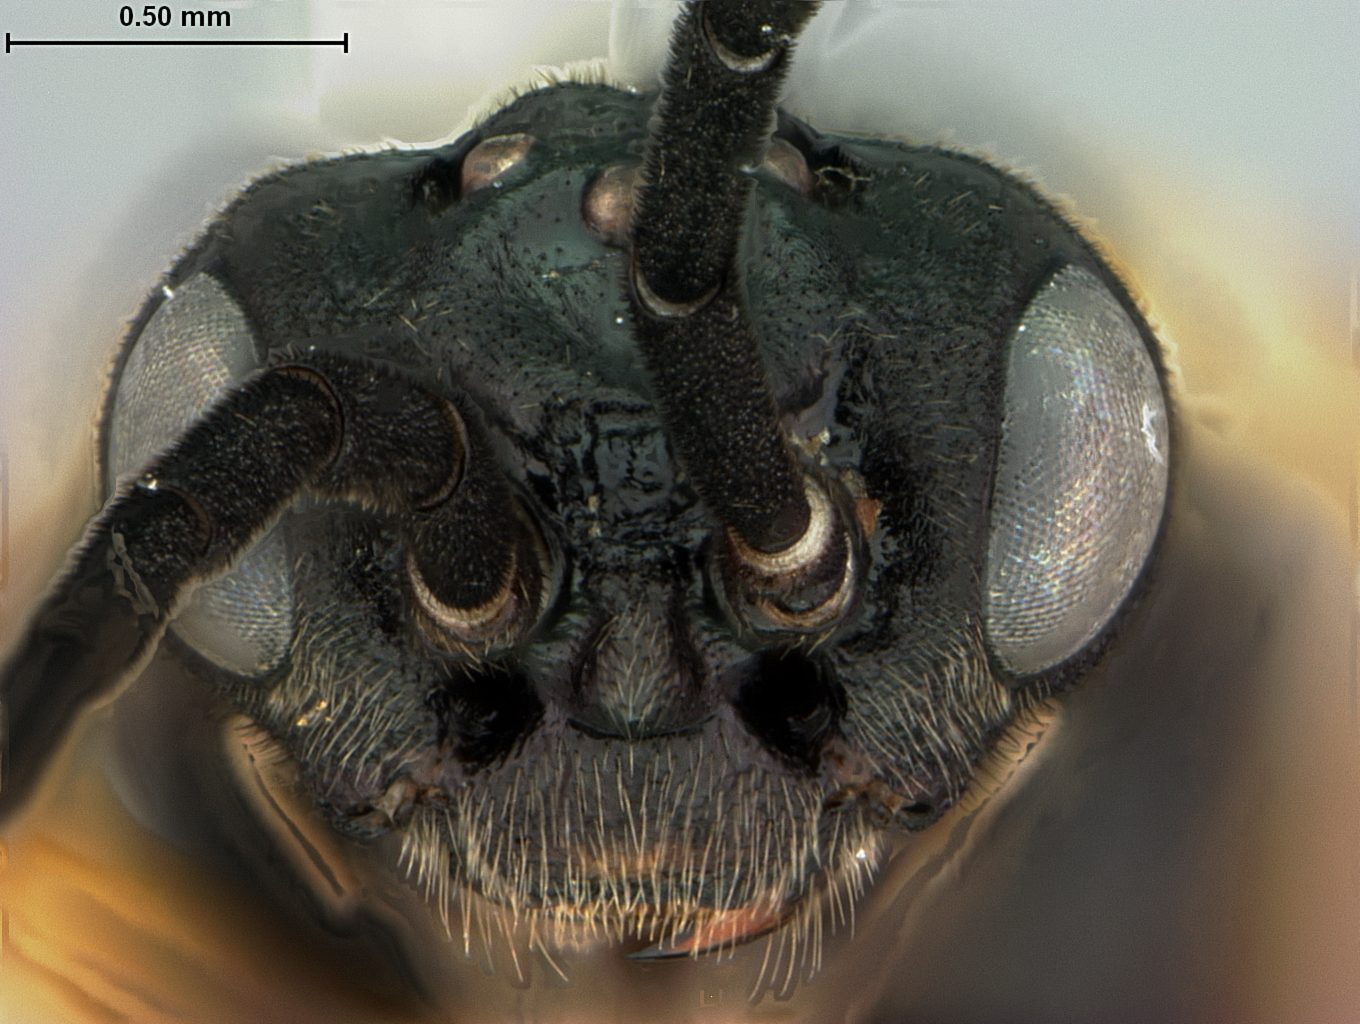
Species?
Strongylogaster lata
